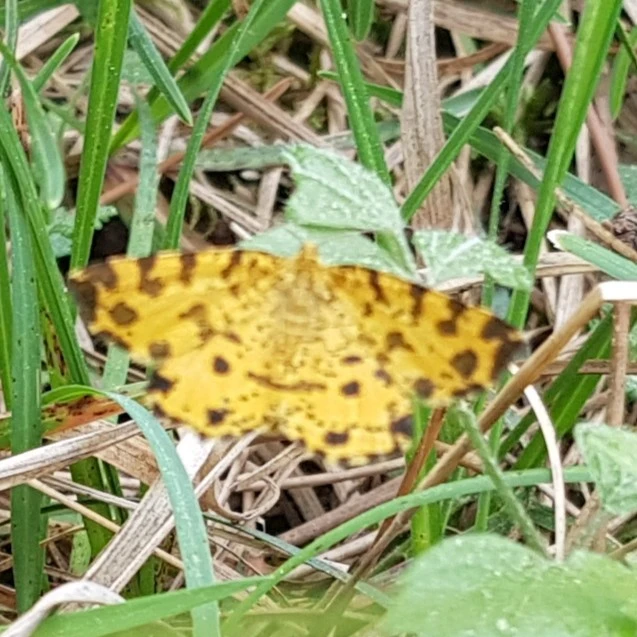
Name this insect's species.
Pseudopanthera macularia
